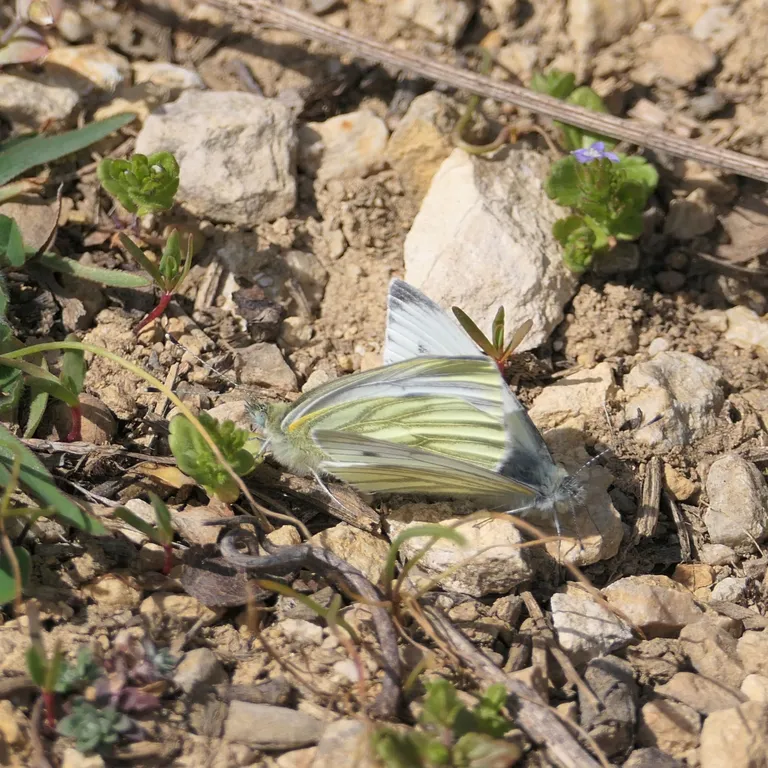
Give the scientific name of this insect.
Pieris napi
